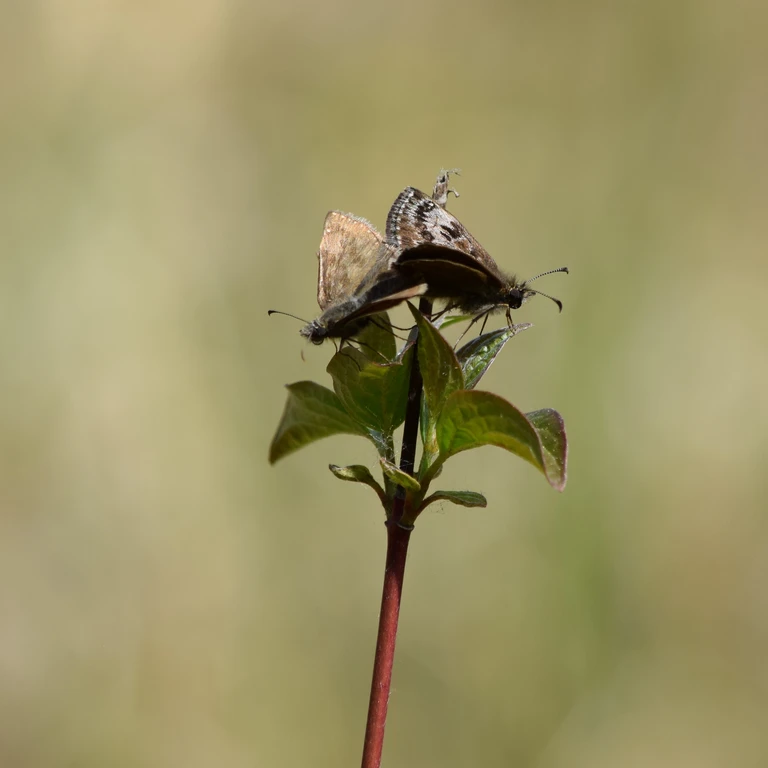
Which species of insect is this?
Erynnis tages
